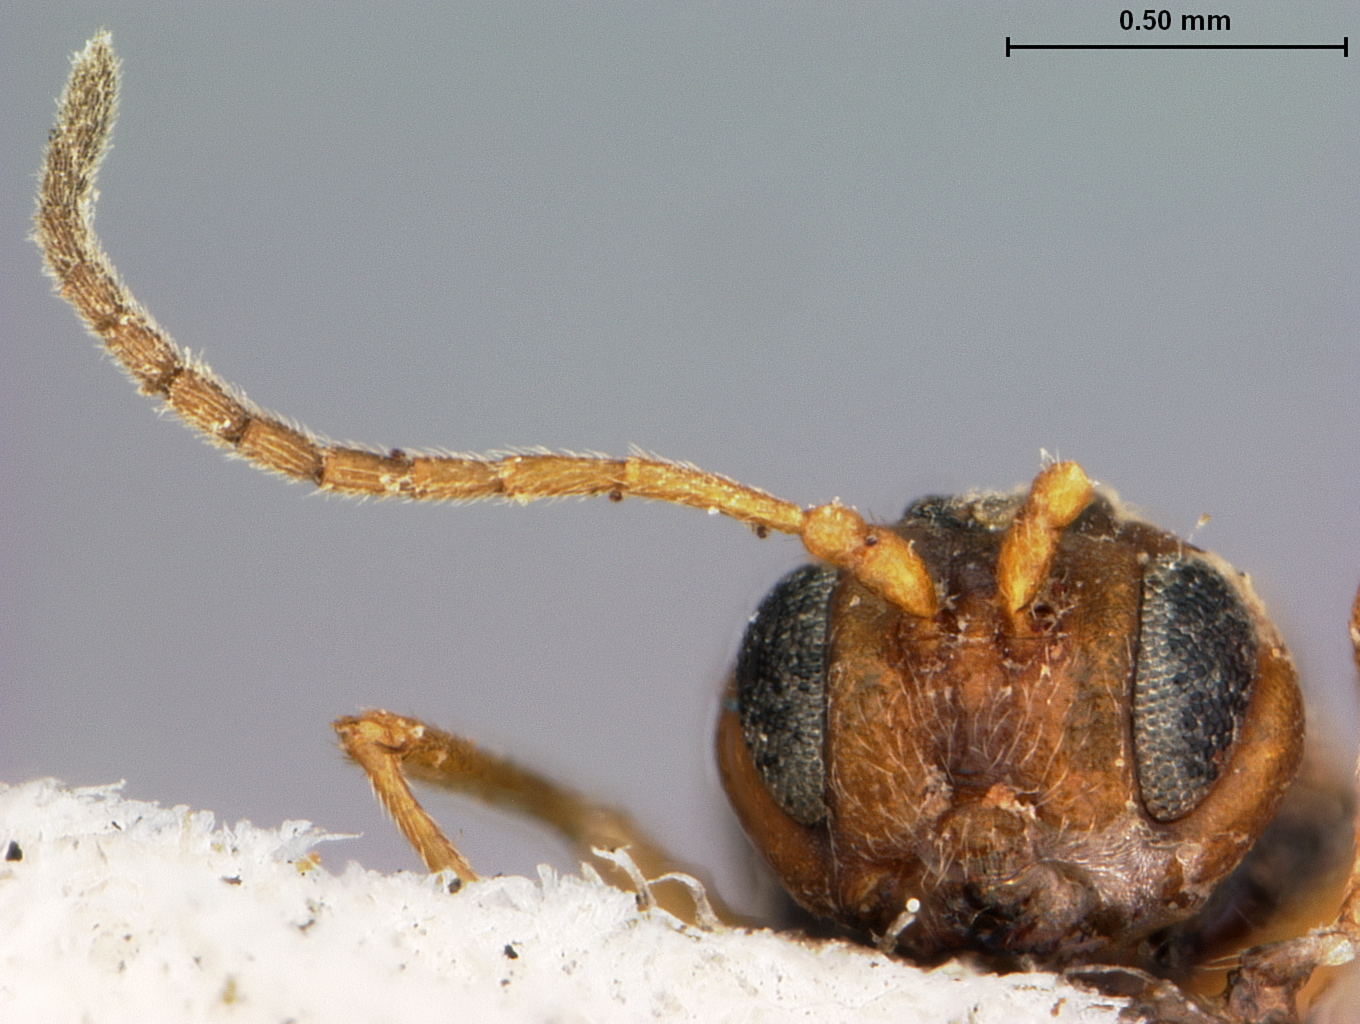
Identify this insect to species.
Andricus difficilis
